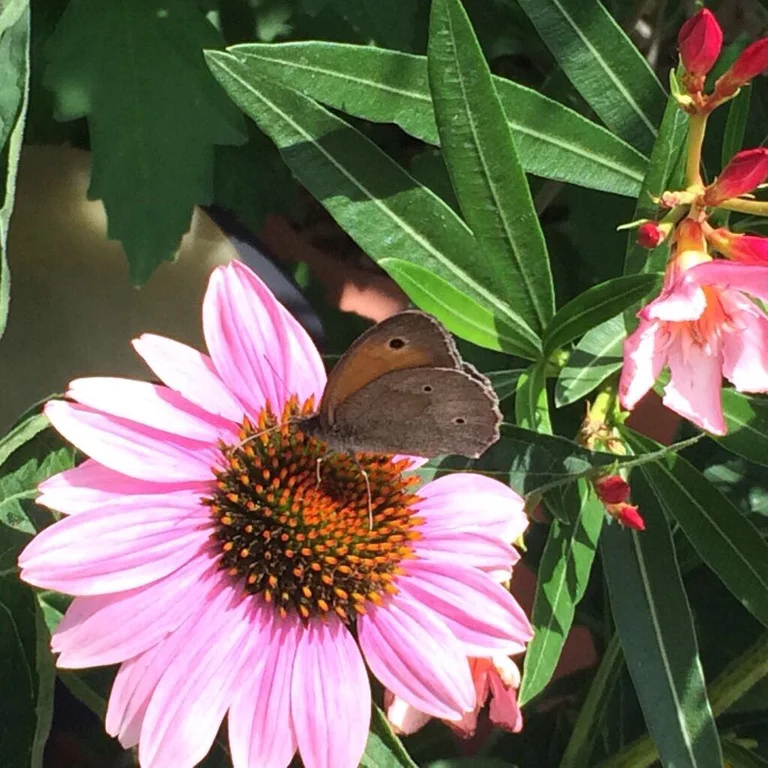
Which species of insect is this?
Maniola jurtina
